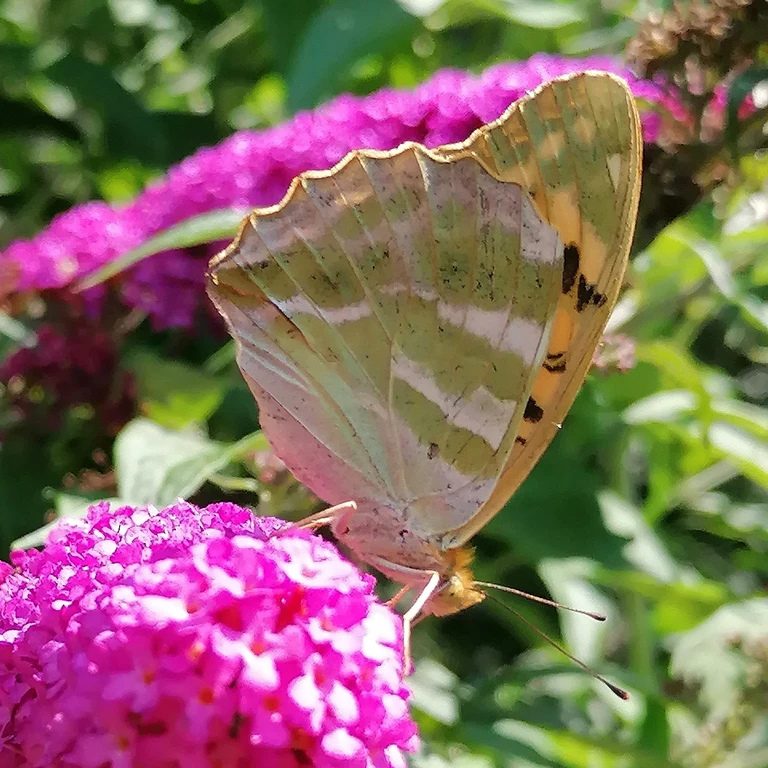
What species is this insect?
Argynnis paphia
